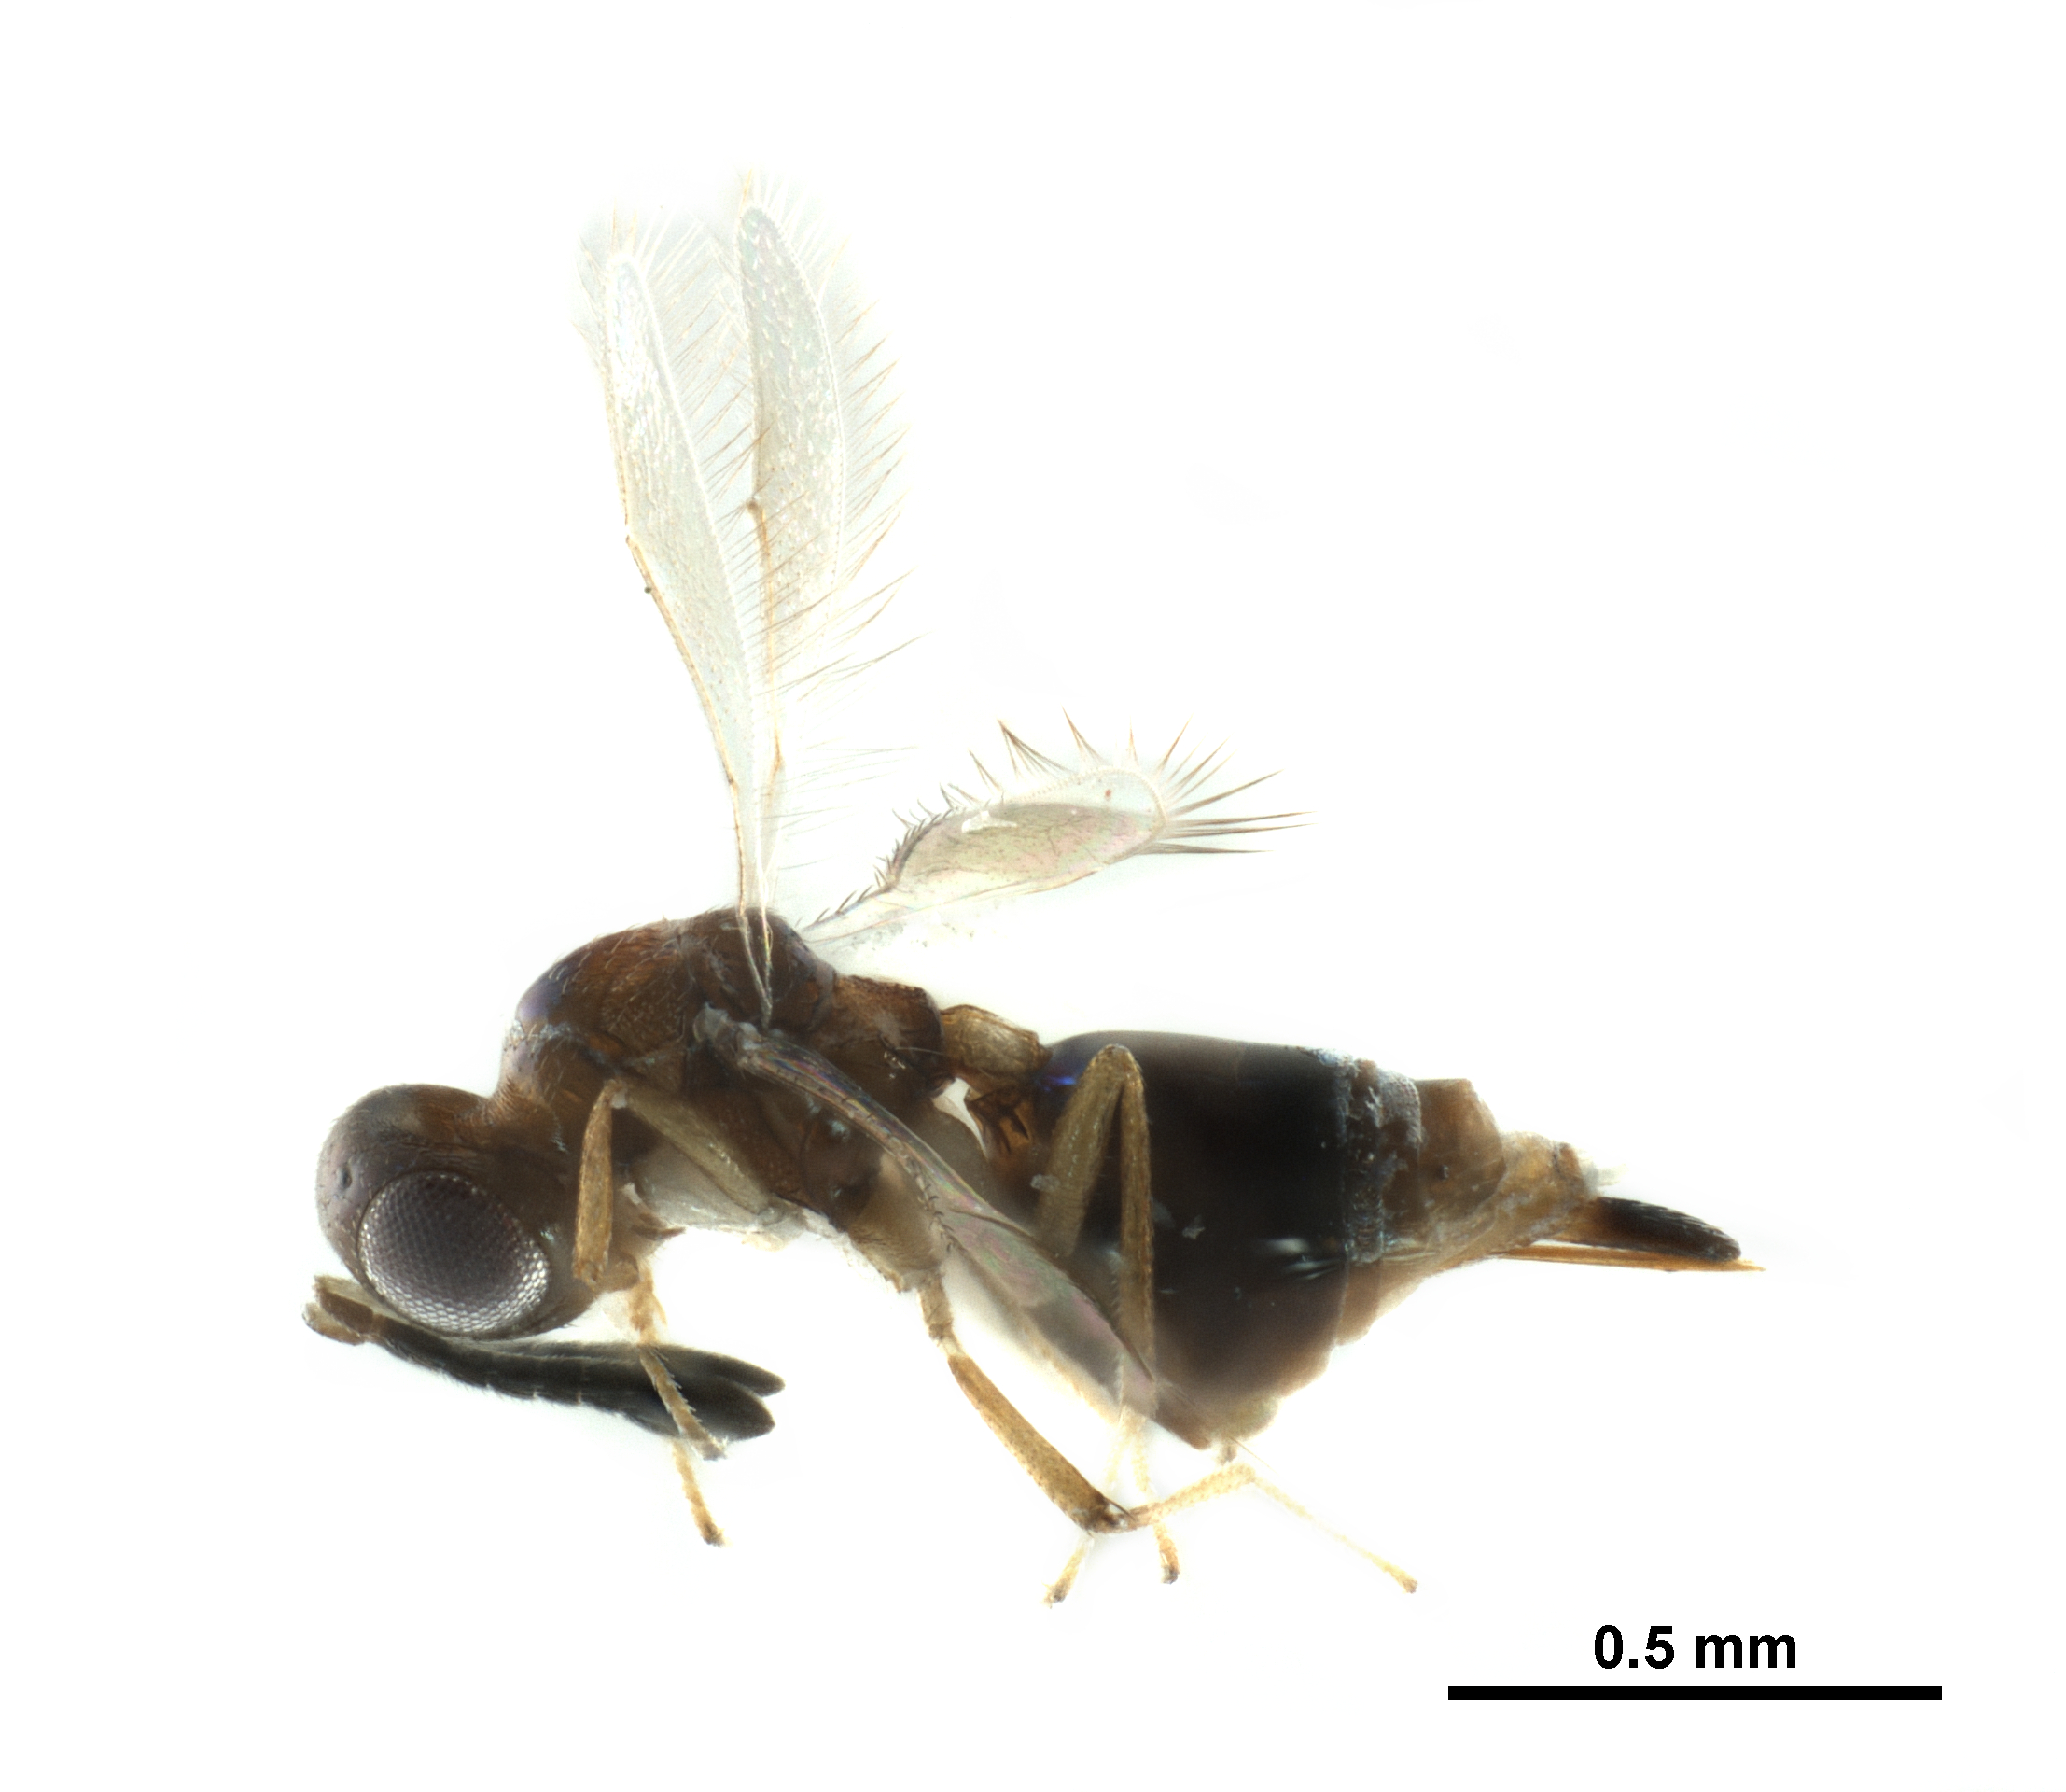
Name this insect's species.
Spalangiopelta ciliata
